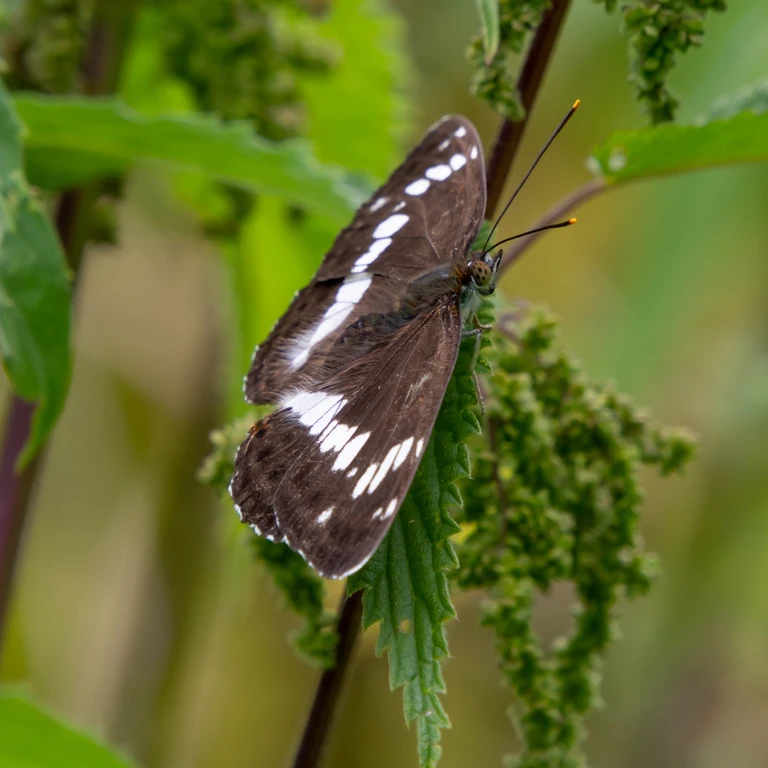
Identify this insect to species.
Limenitis camilla (also Ladoga camilla)
